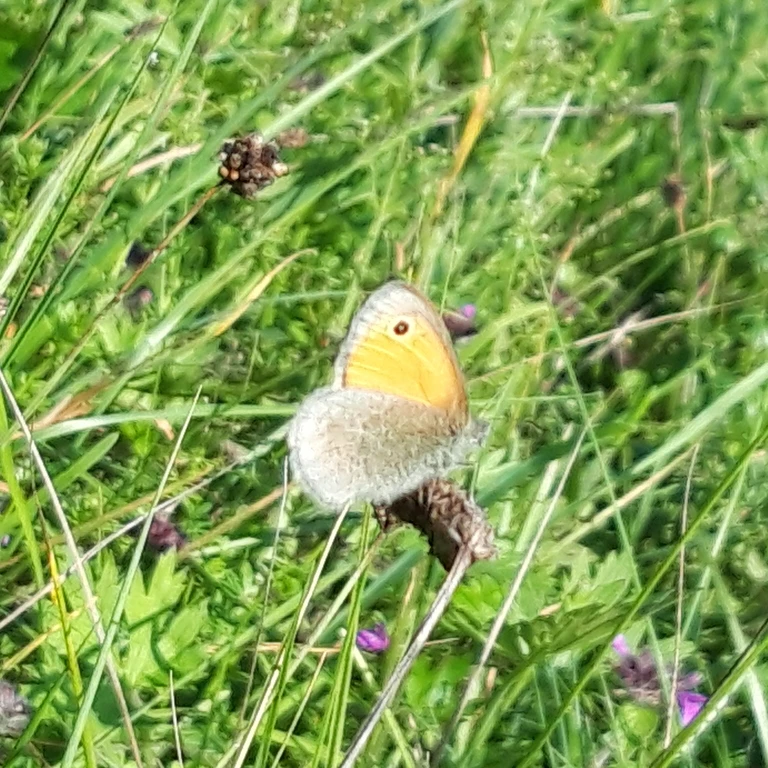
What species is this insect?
Coenonympha pamphilus
